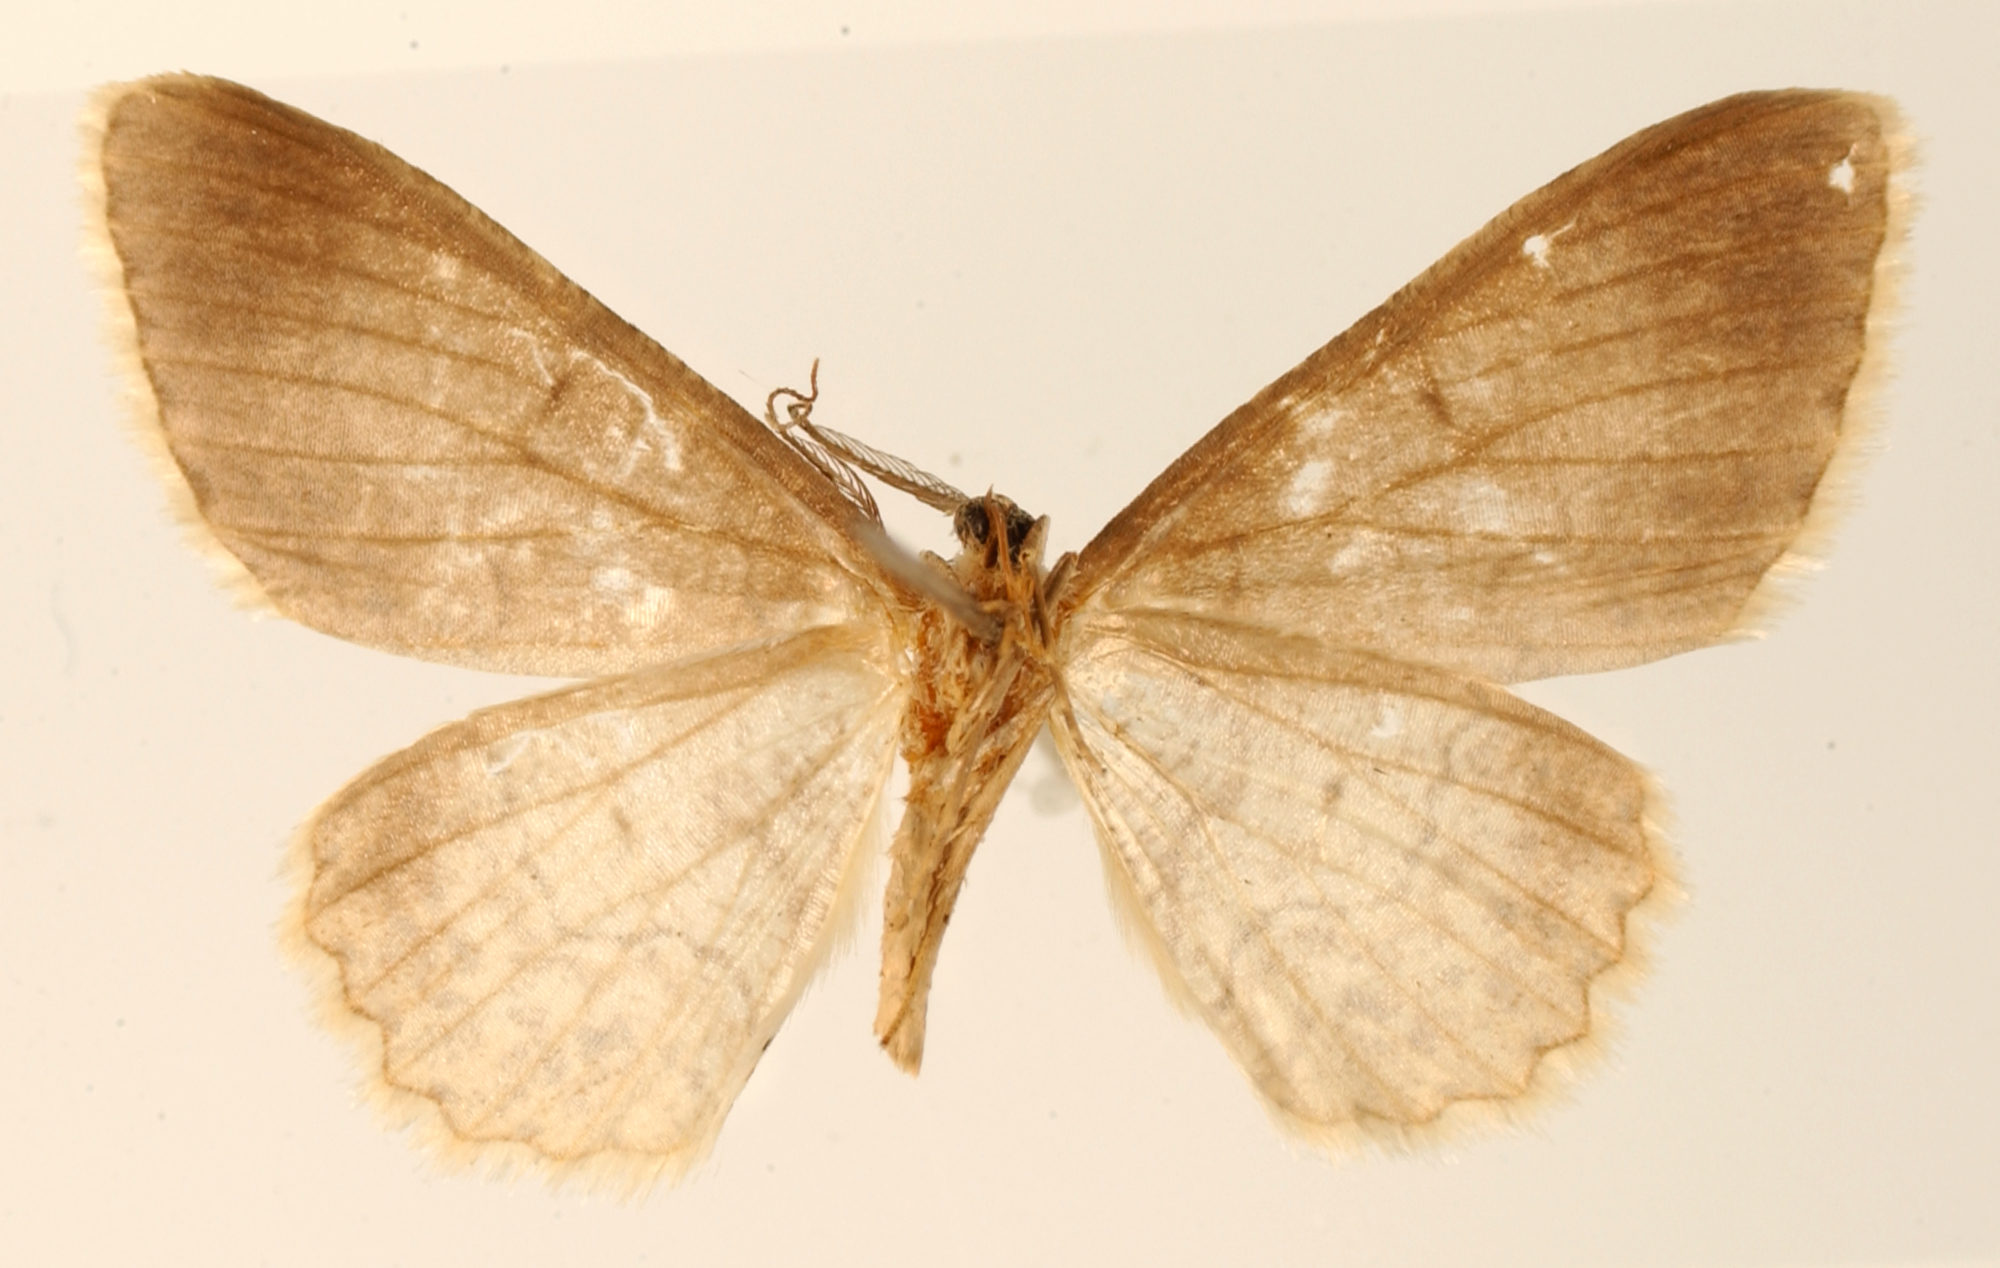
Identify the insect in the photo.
Stenalcidia spilosata
